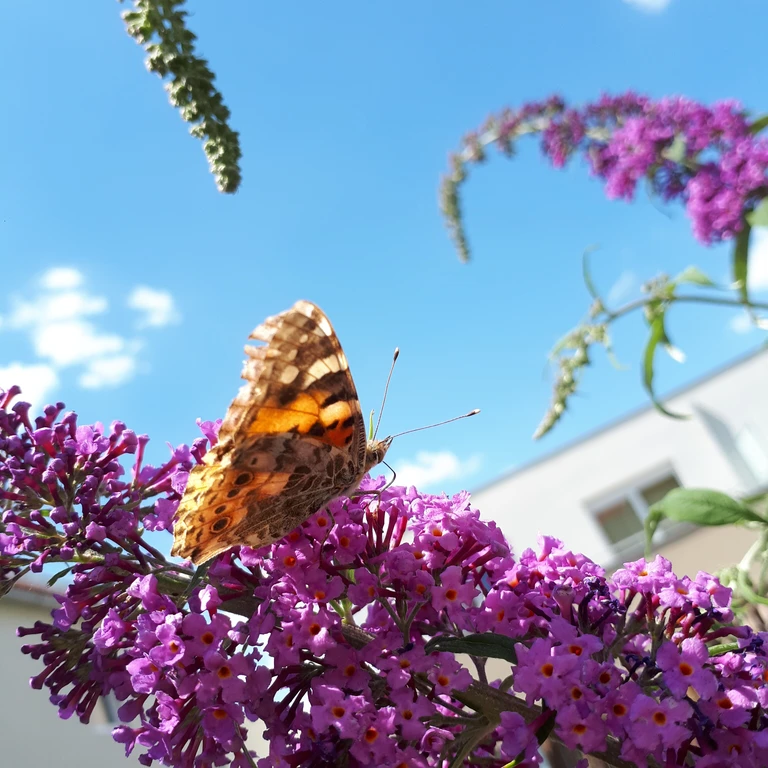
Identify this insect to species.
Vanessa cardui
